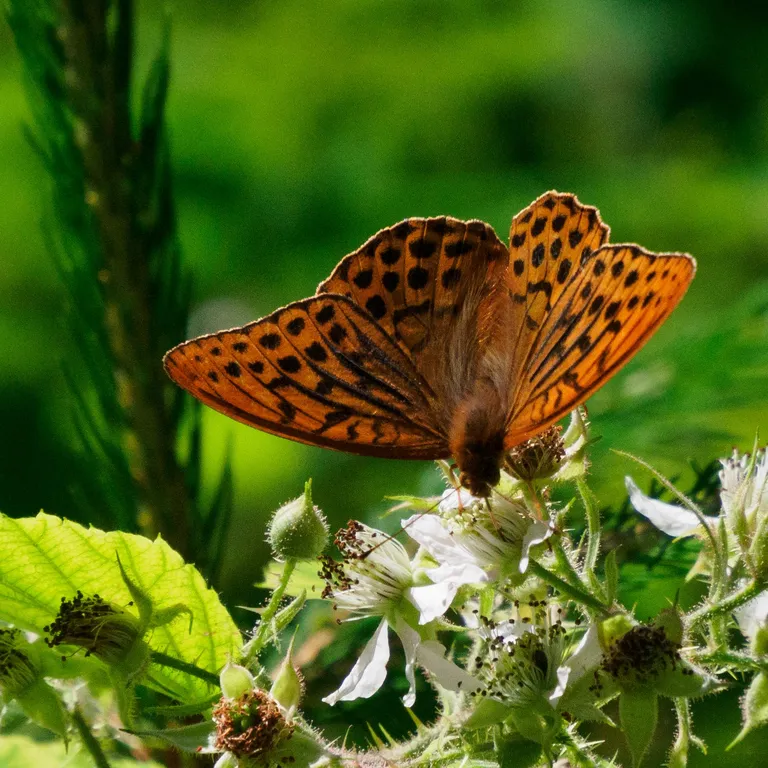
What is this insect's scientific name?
Argynnis paphia
